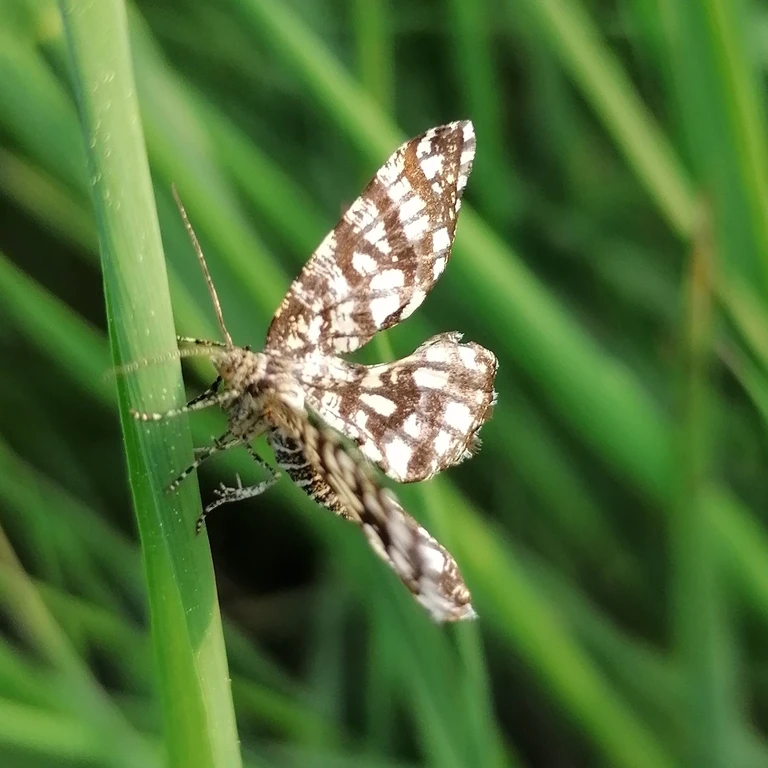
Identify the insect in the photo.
Chiasmia clathrata
